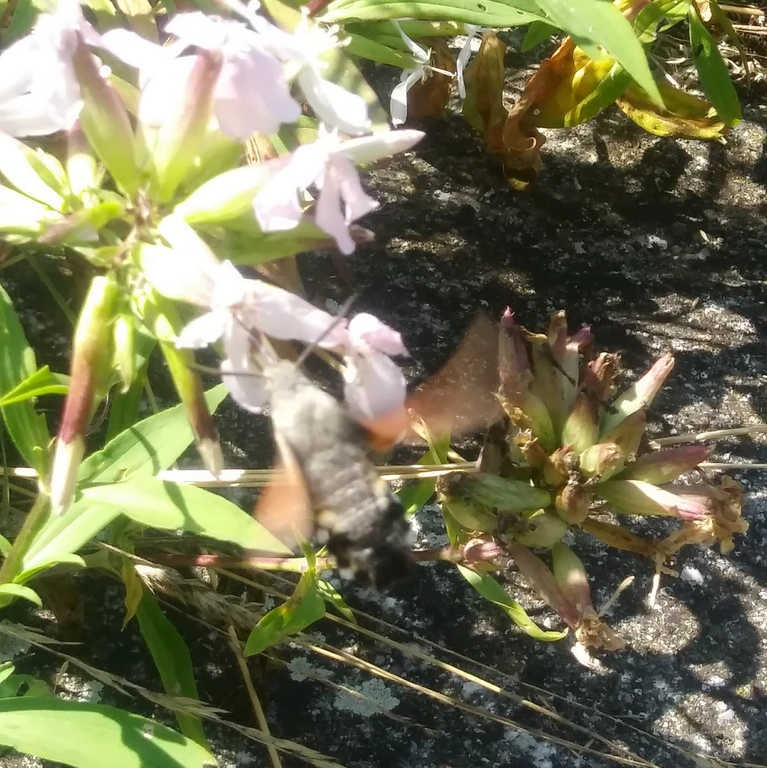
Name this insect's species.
Macroglossum stellatarum
